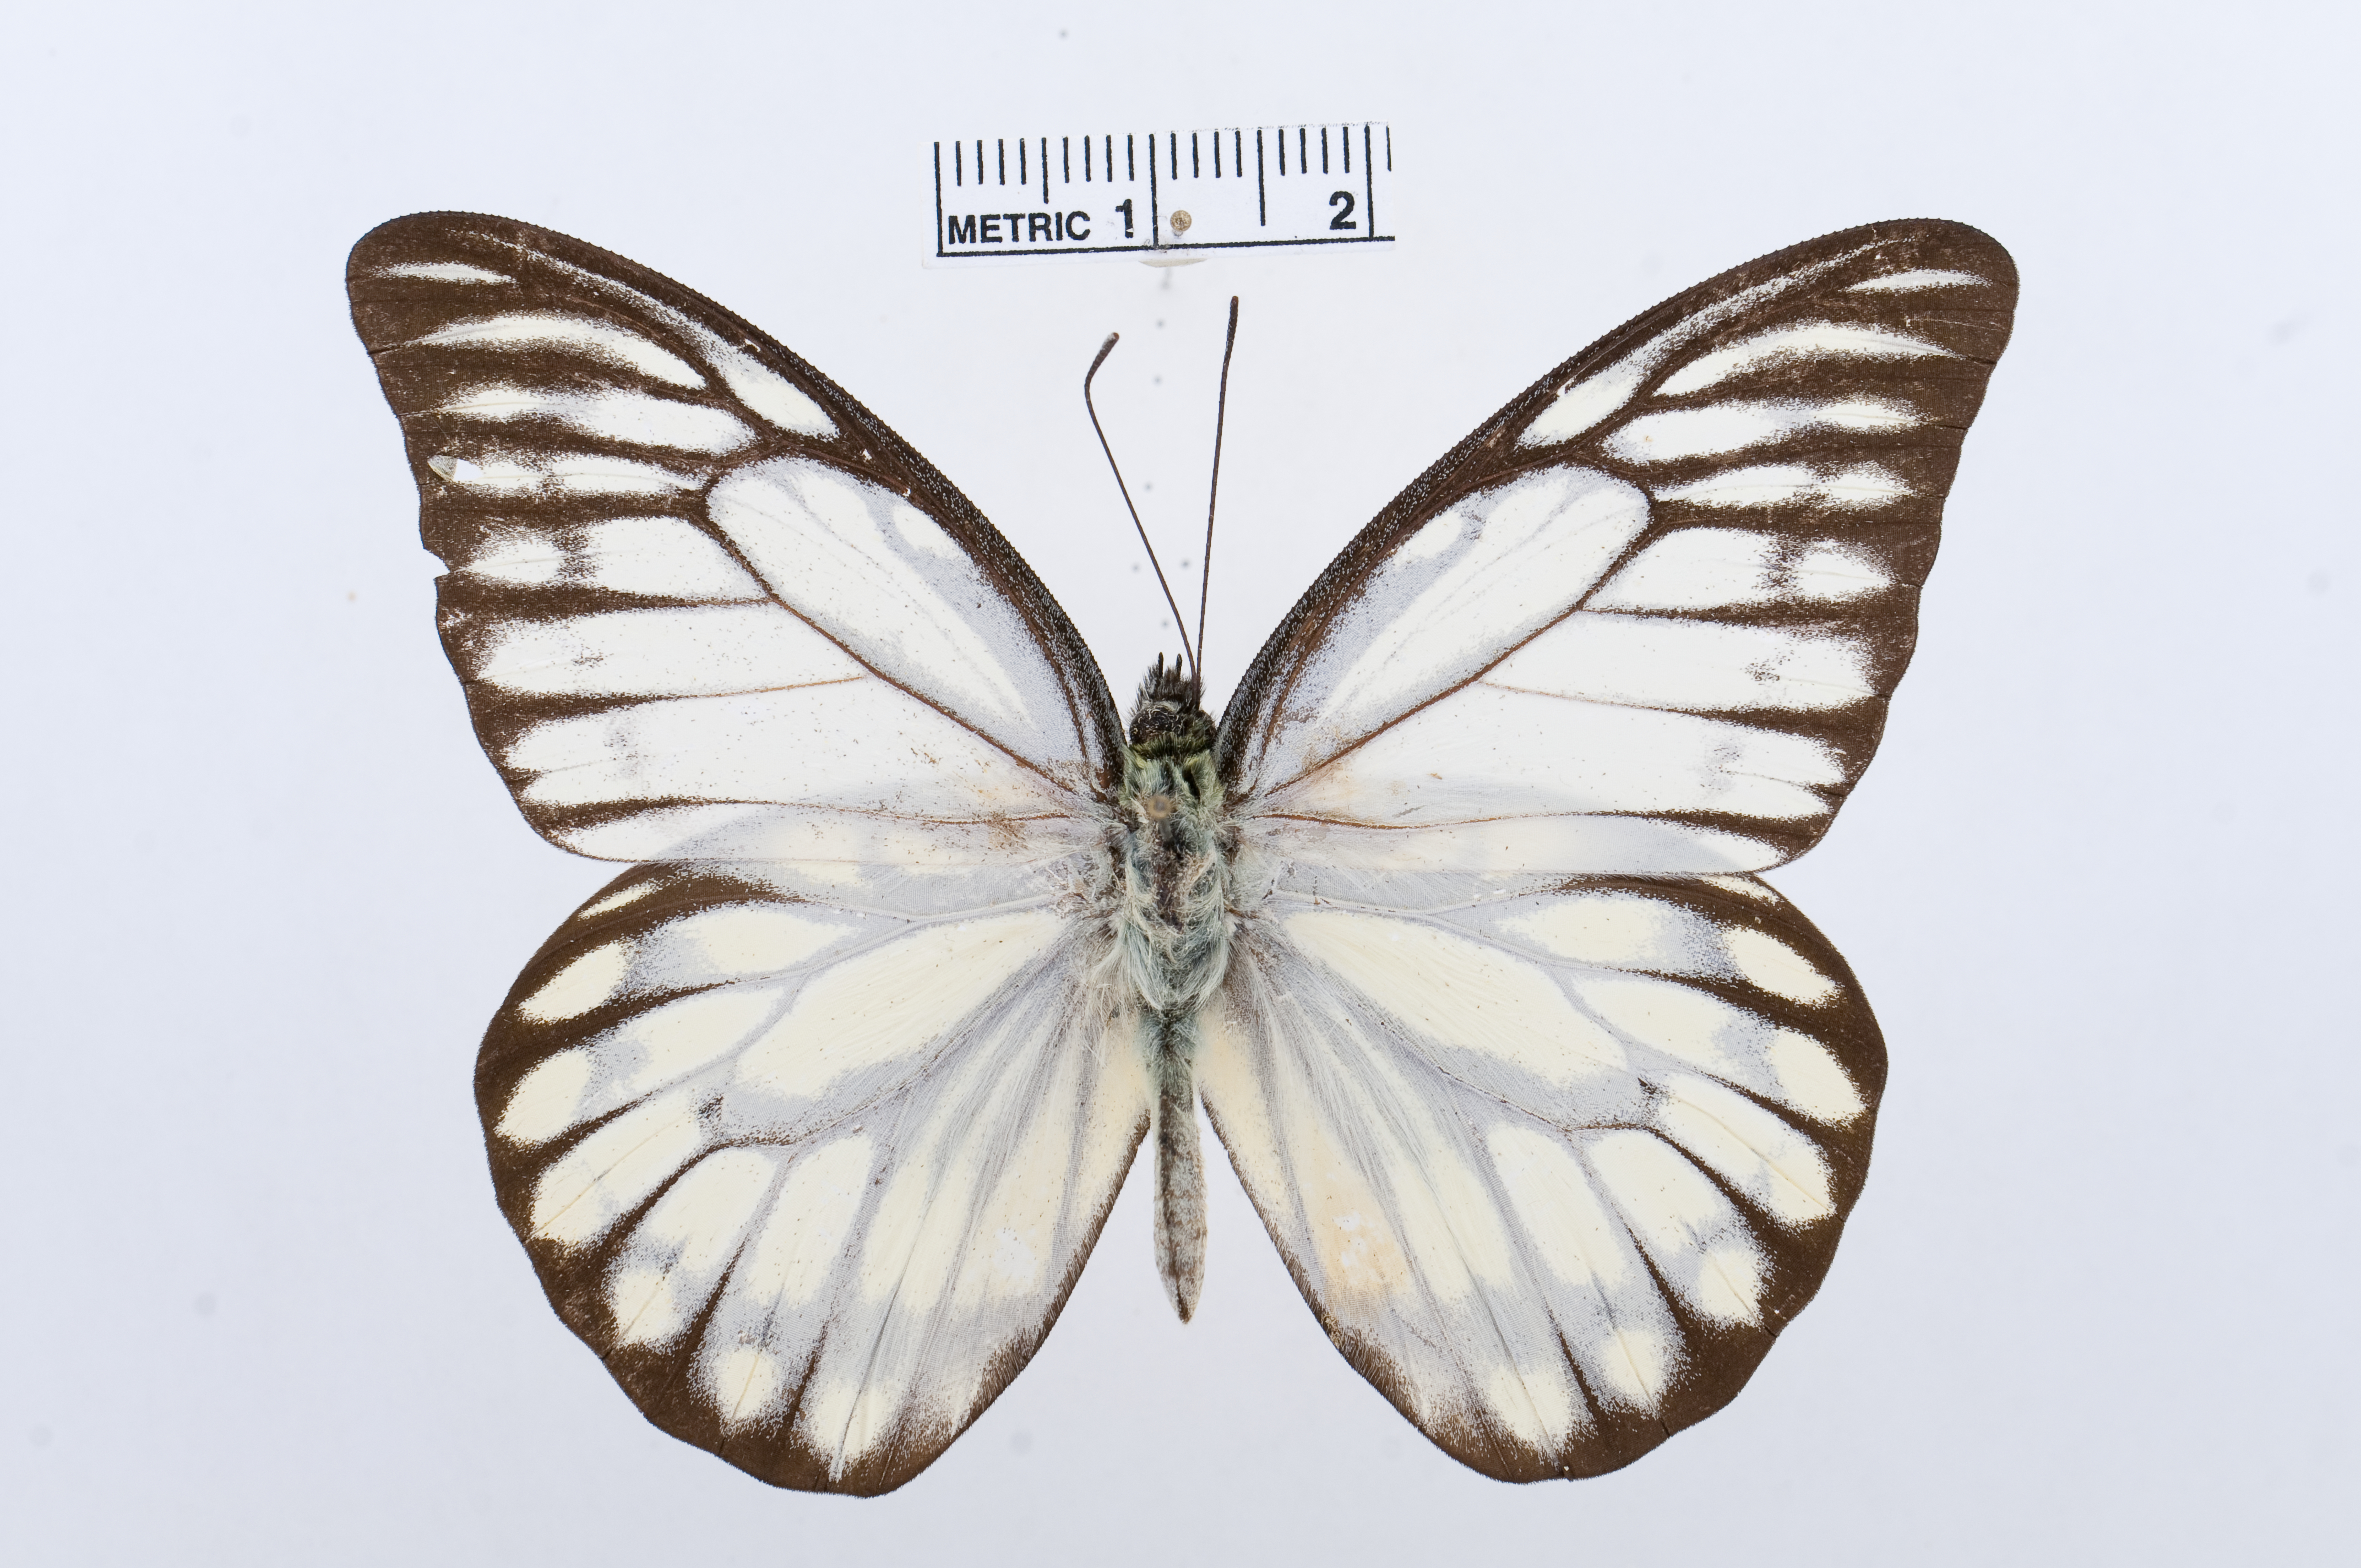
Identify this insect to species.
Prioneris thestylis
